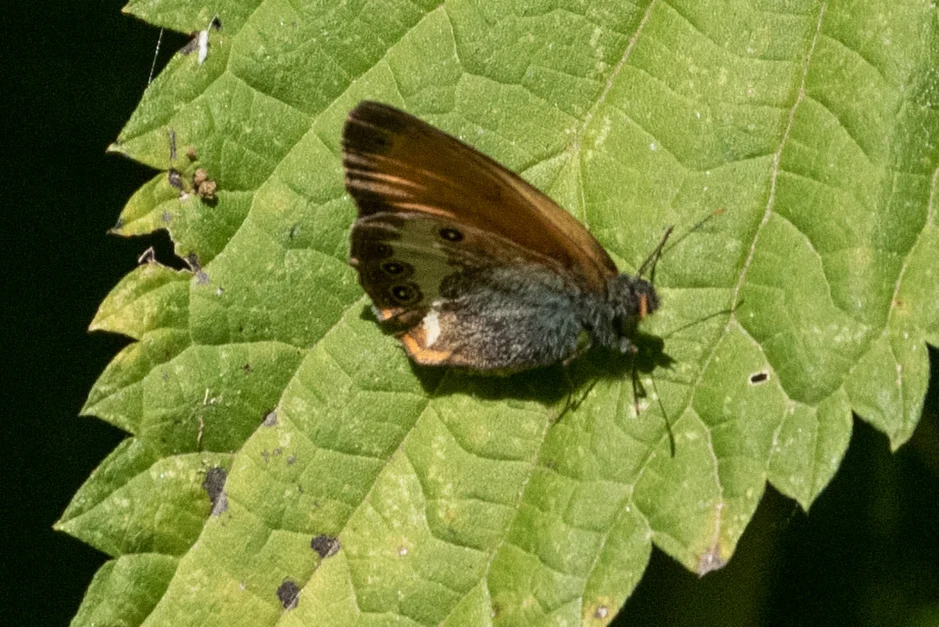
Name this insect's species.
Coenonympha arcania
